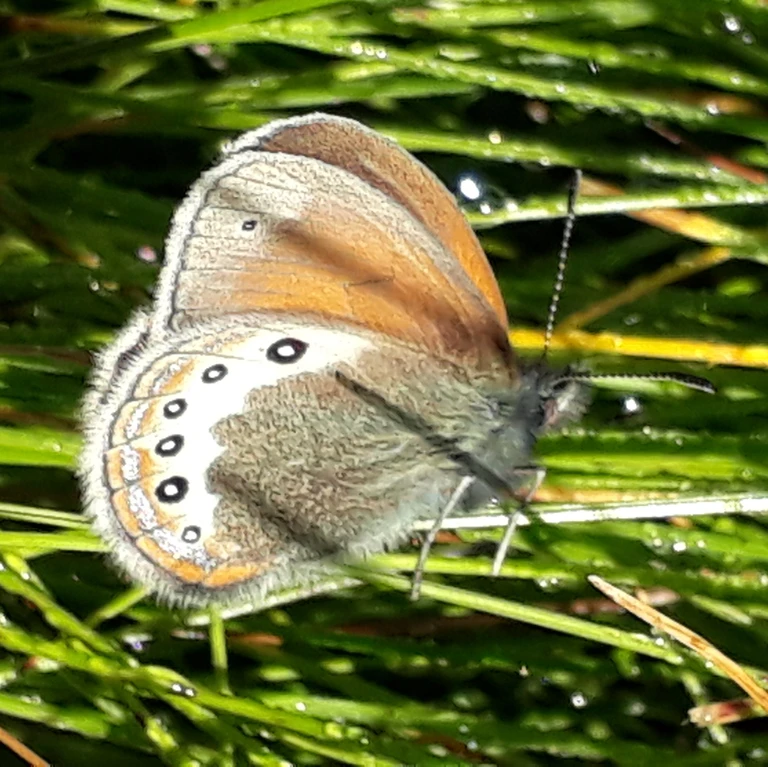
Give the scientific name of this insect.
Coenonympha gardetta
